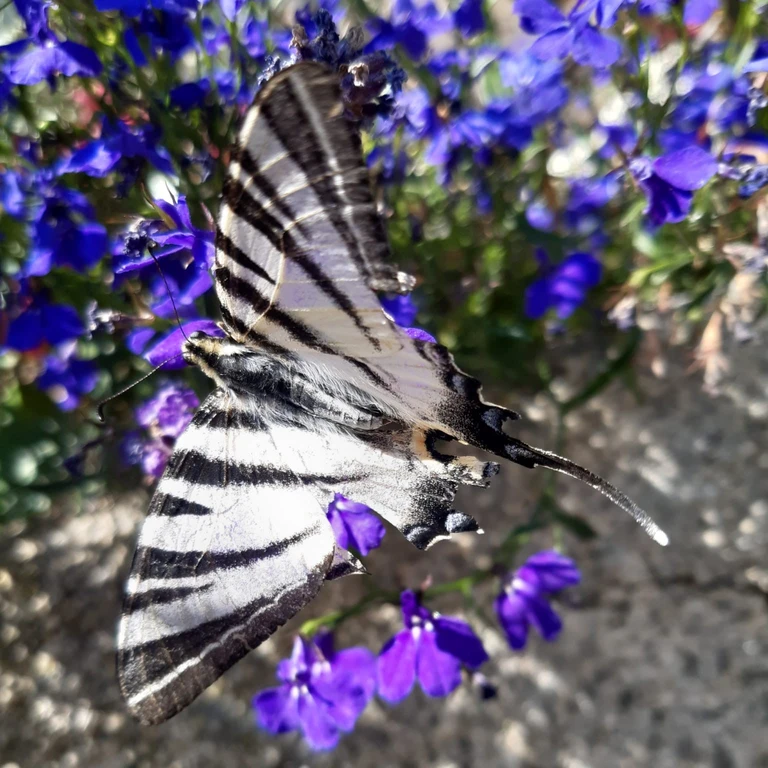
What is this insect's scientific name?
Iphiclides podalirius
